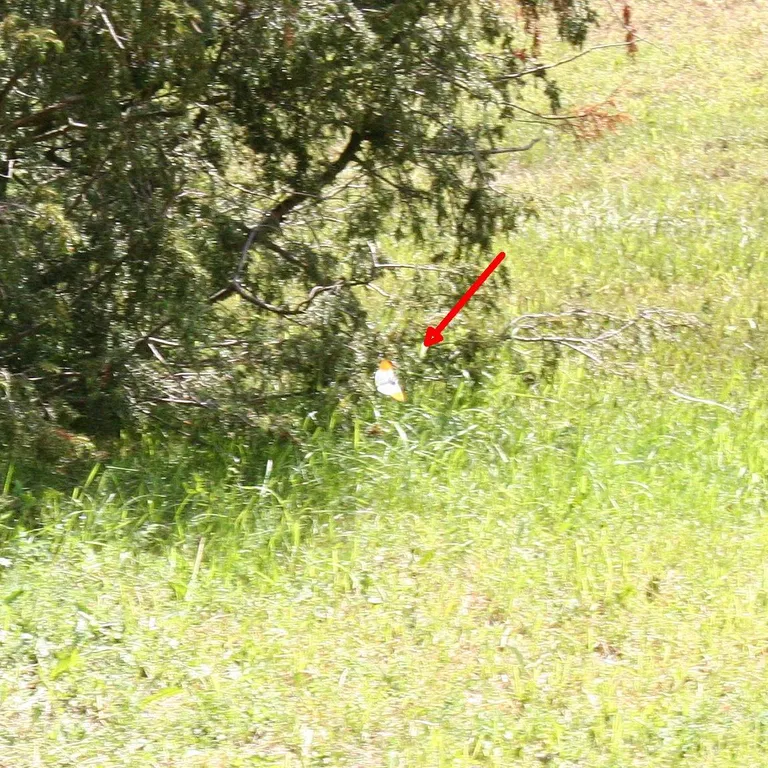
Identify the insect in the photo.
Anthocharis cardamines
